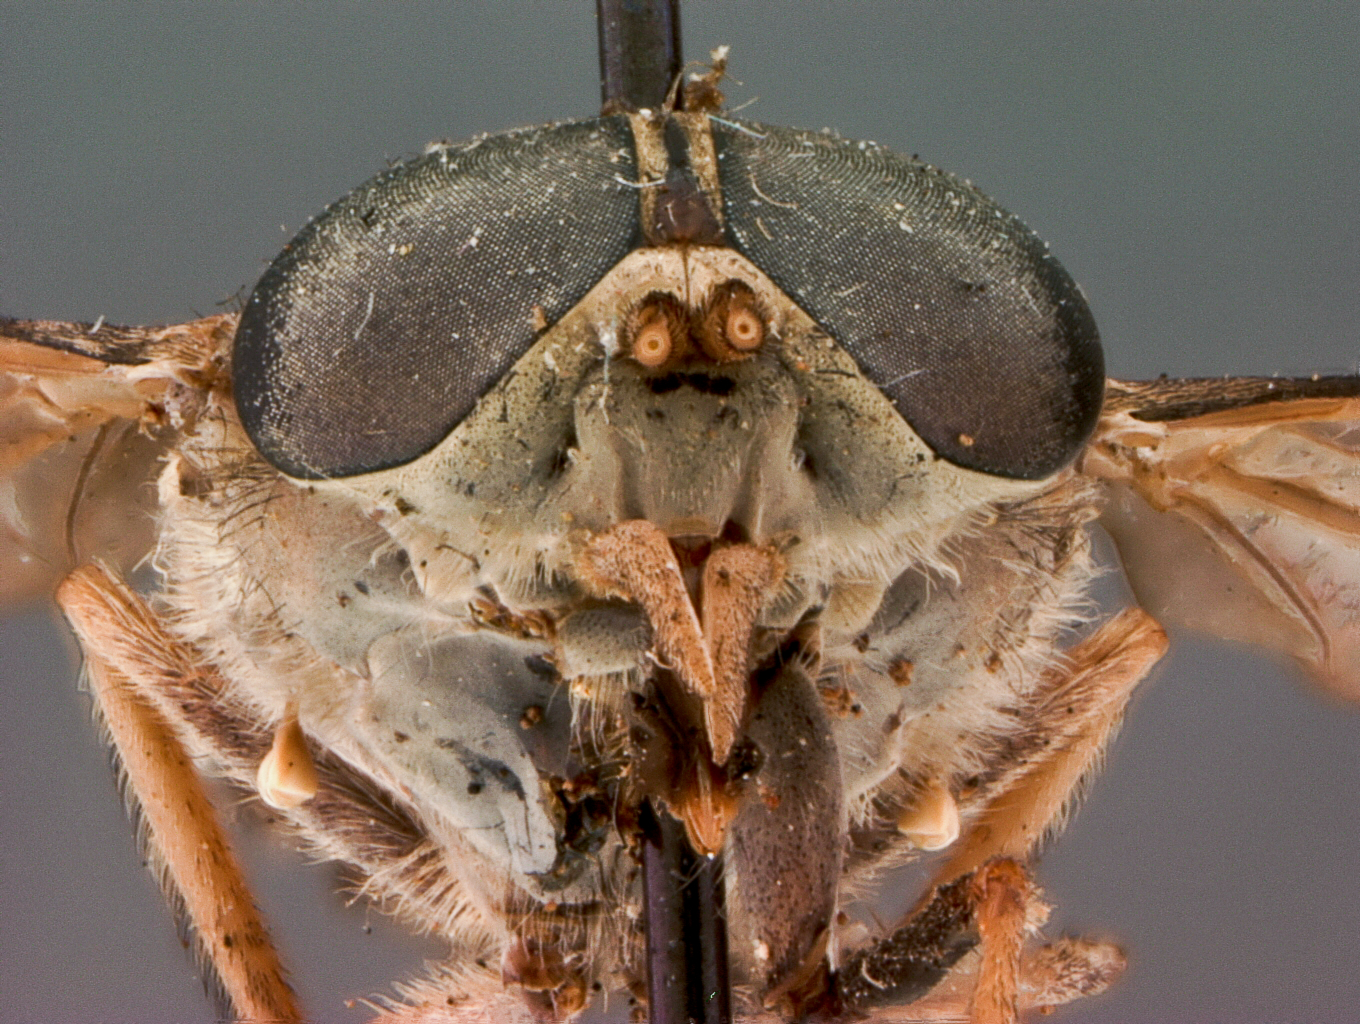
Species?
Tabanus tacitus (also Tabanus fuscofasciatus)
